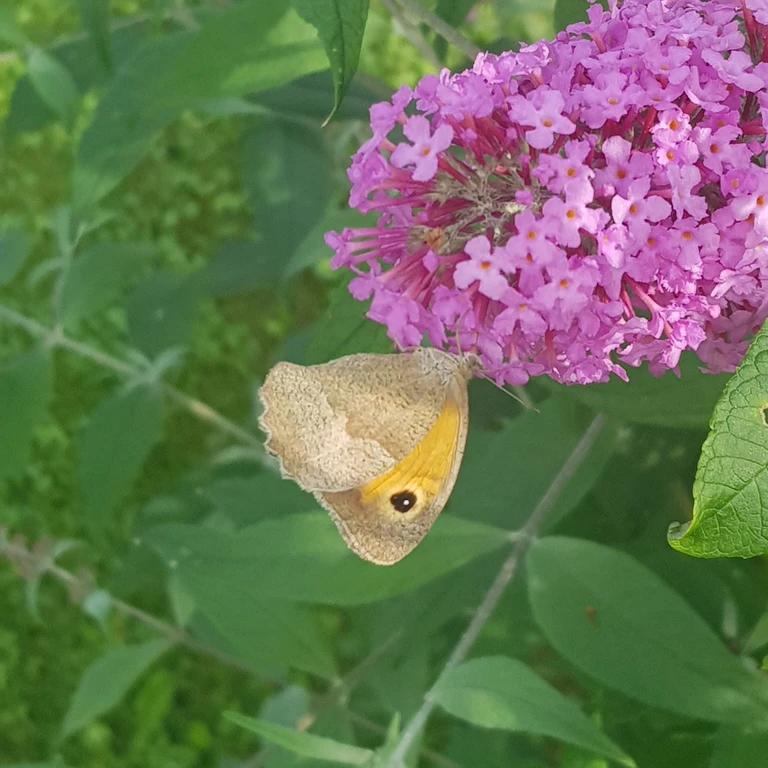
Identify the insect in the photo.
Maniola jurtina
